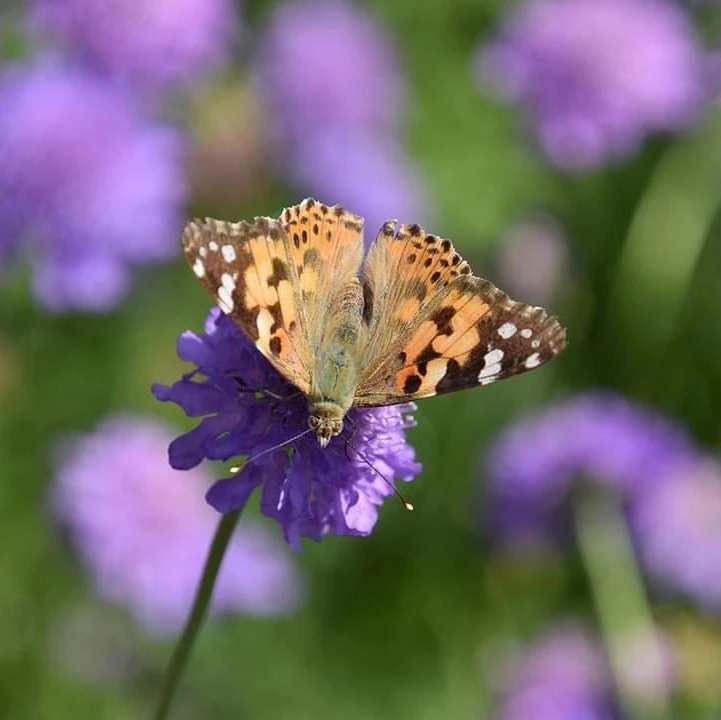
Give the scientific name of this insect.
Vanessa cardui
